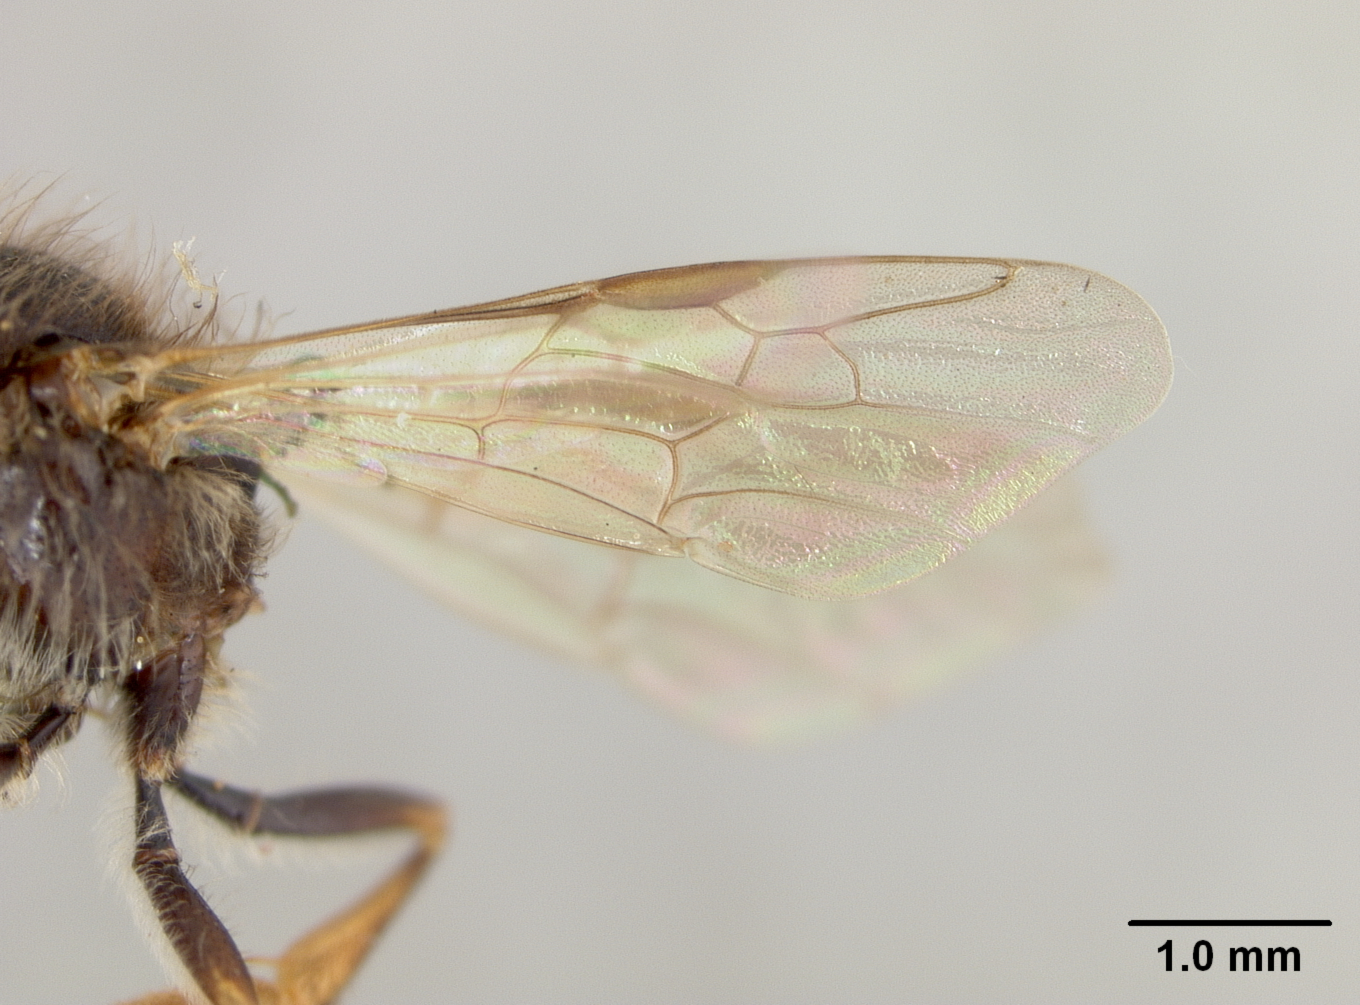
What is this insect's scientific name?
Exoneura tasmanica
